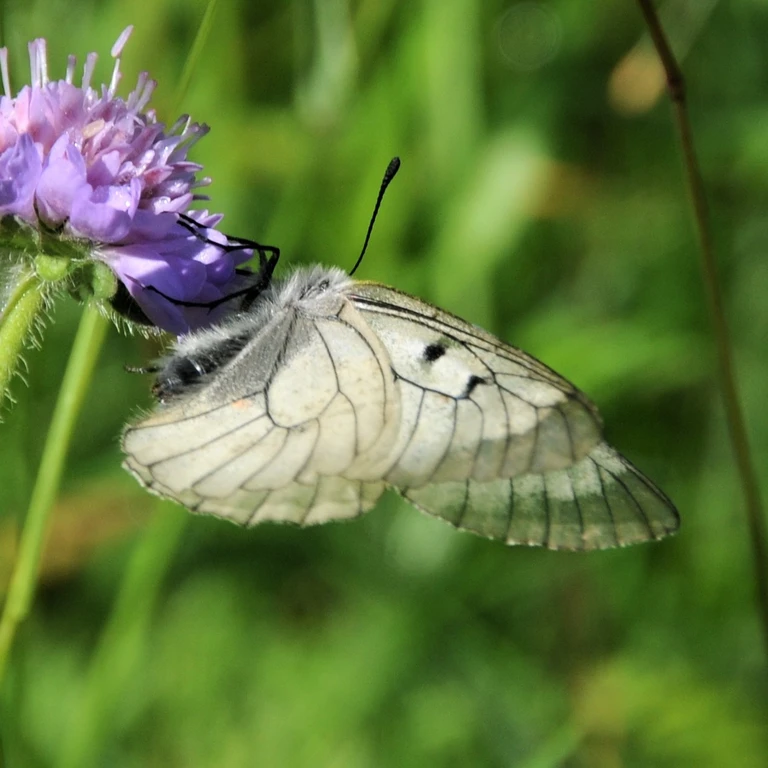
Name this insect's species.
Parnassius mnemosyne
